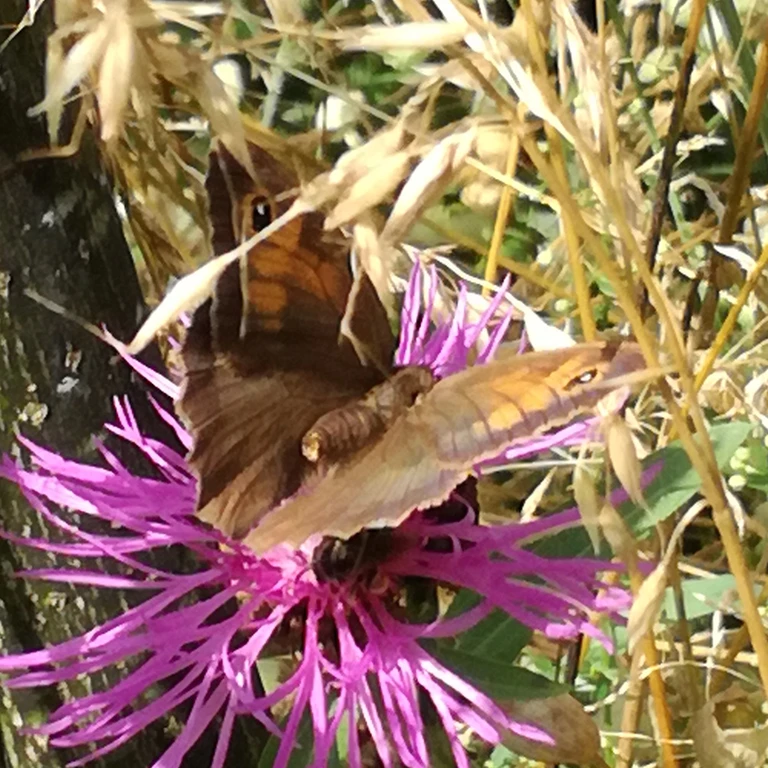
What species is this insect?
Maniola jurtina
